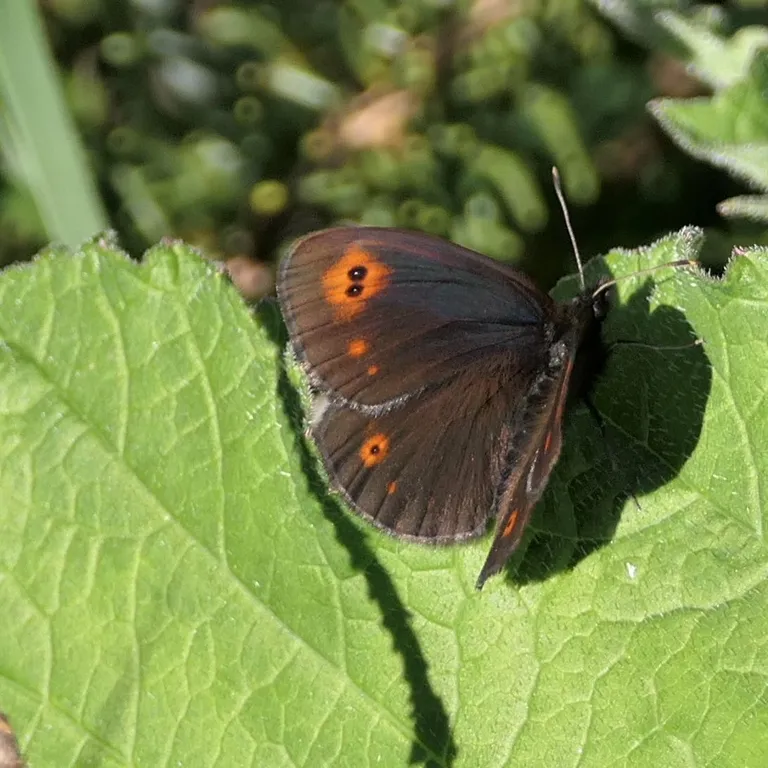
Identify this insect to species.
Erebia medusa
